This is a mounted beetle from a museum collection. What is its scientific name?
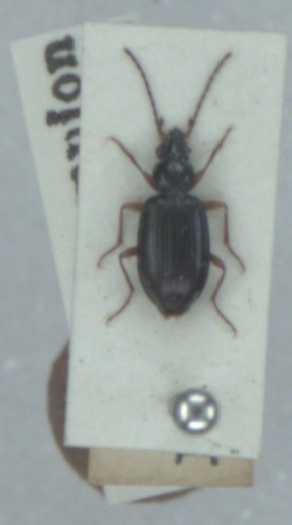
Bembidion monticola
